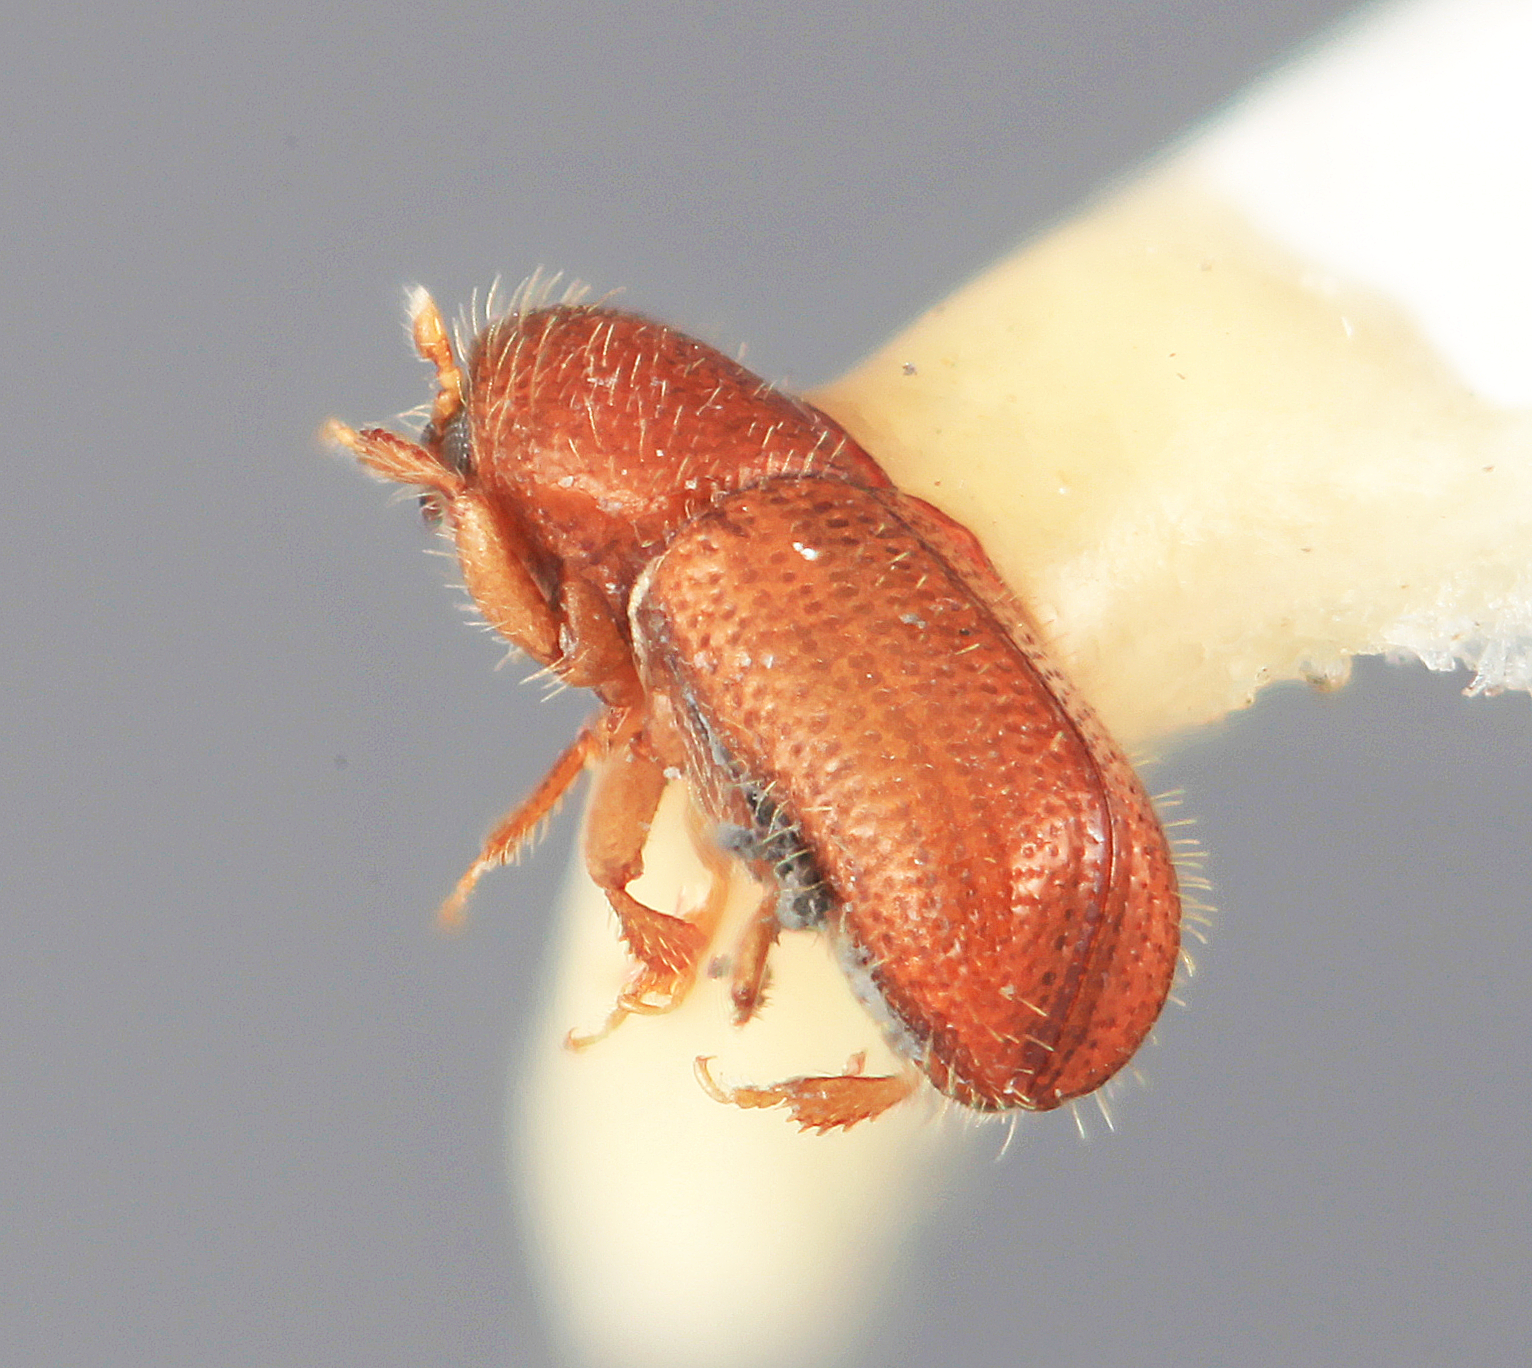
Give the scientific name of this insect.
Dendrocranulus pumilus
